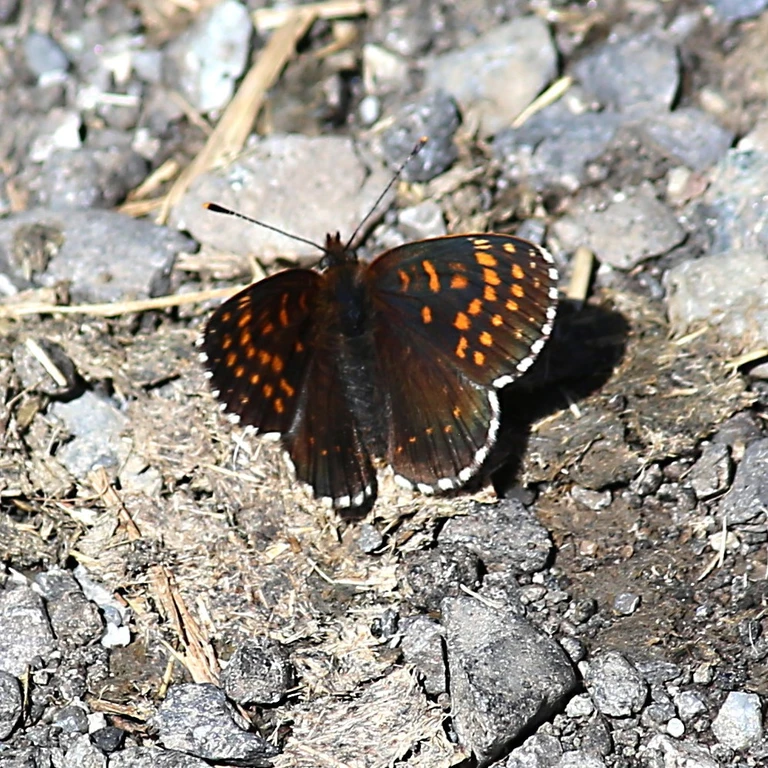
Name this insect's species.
Melitaea diamina
